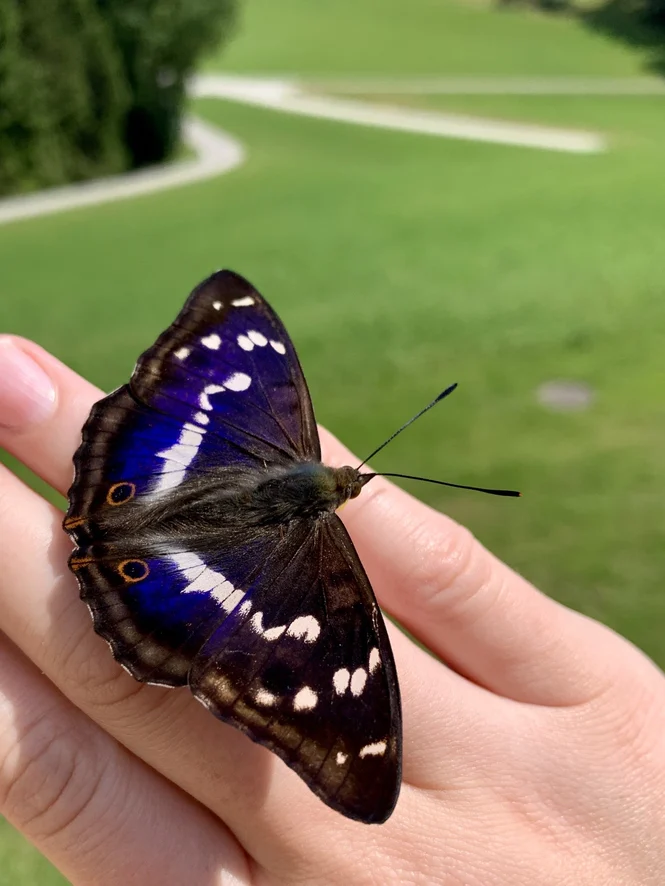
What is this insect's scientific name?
Apatura iris
